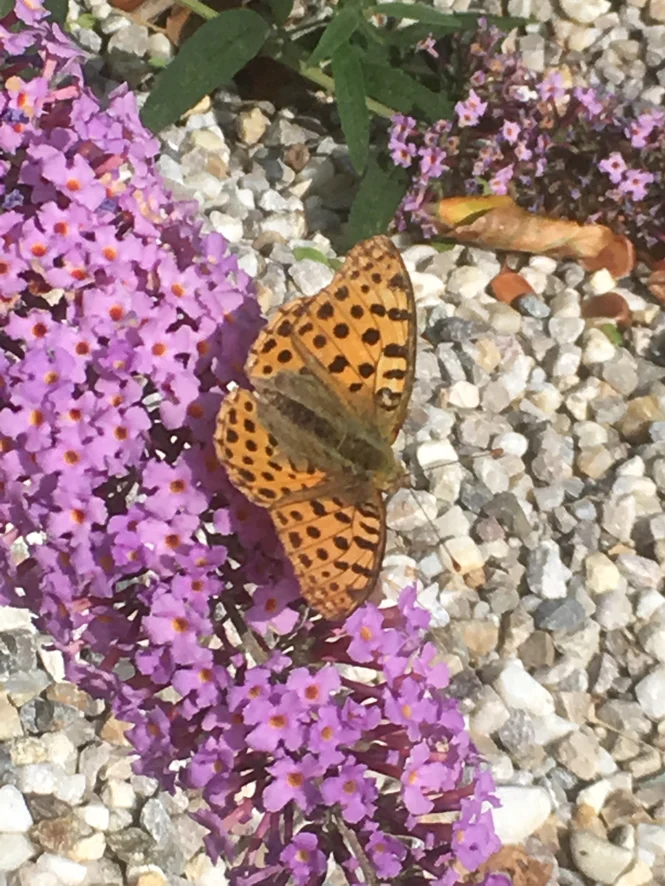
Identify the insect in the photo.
Issoria lathonia
